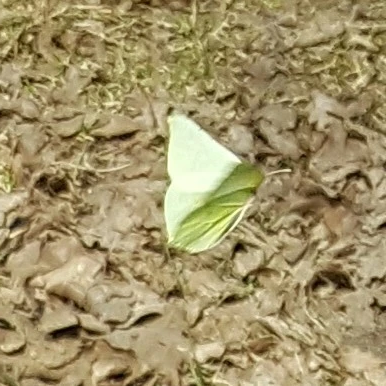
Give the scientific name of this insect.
Gonepteryx rhamni
